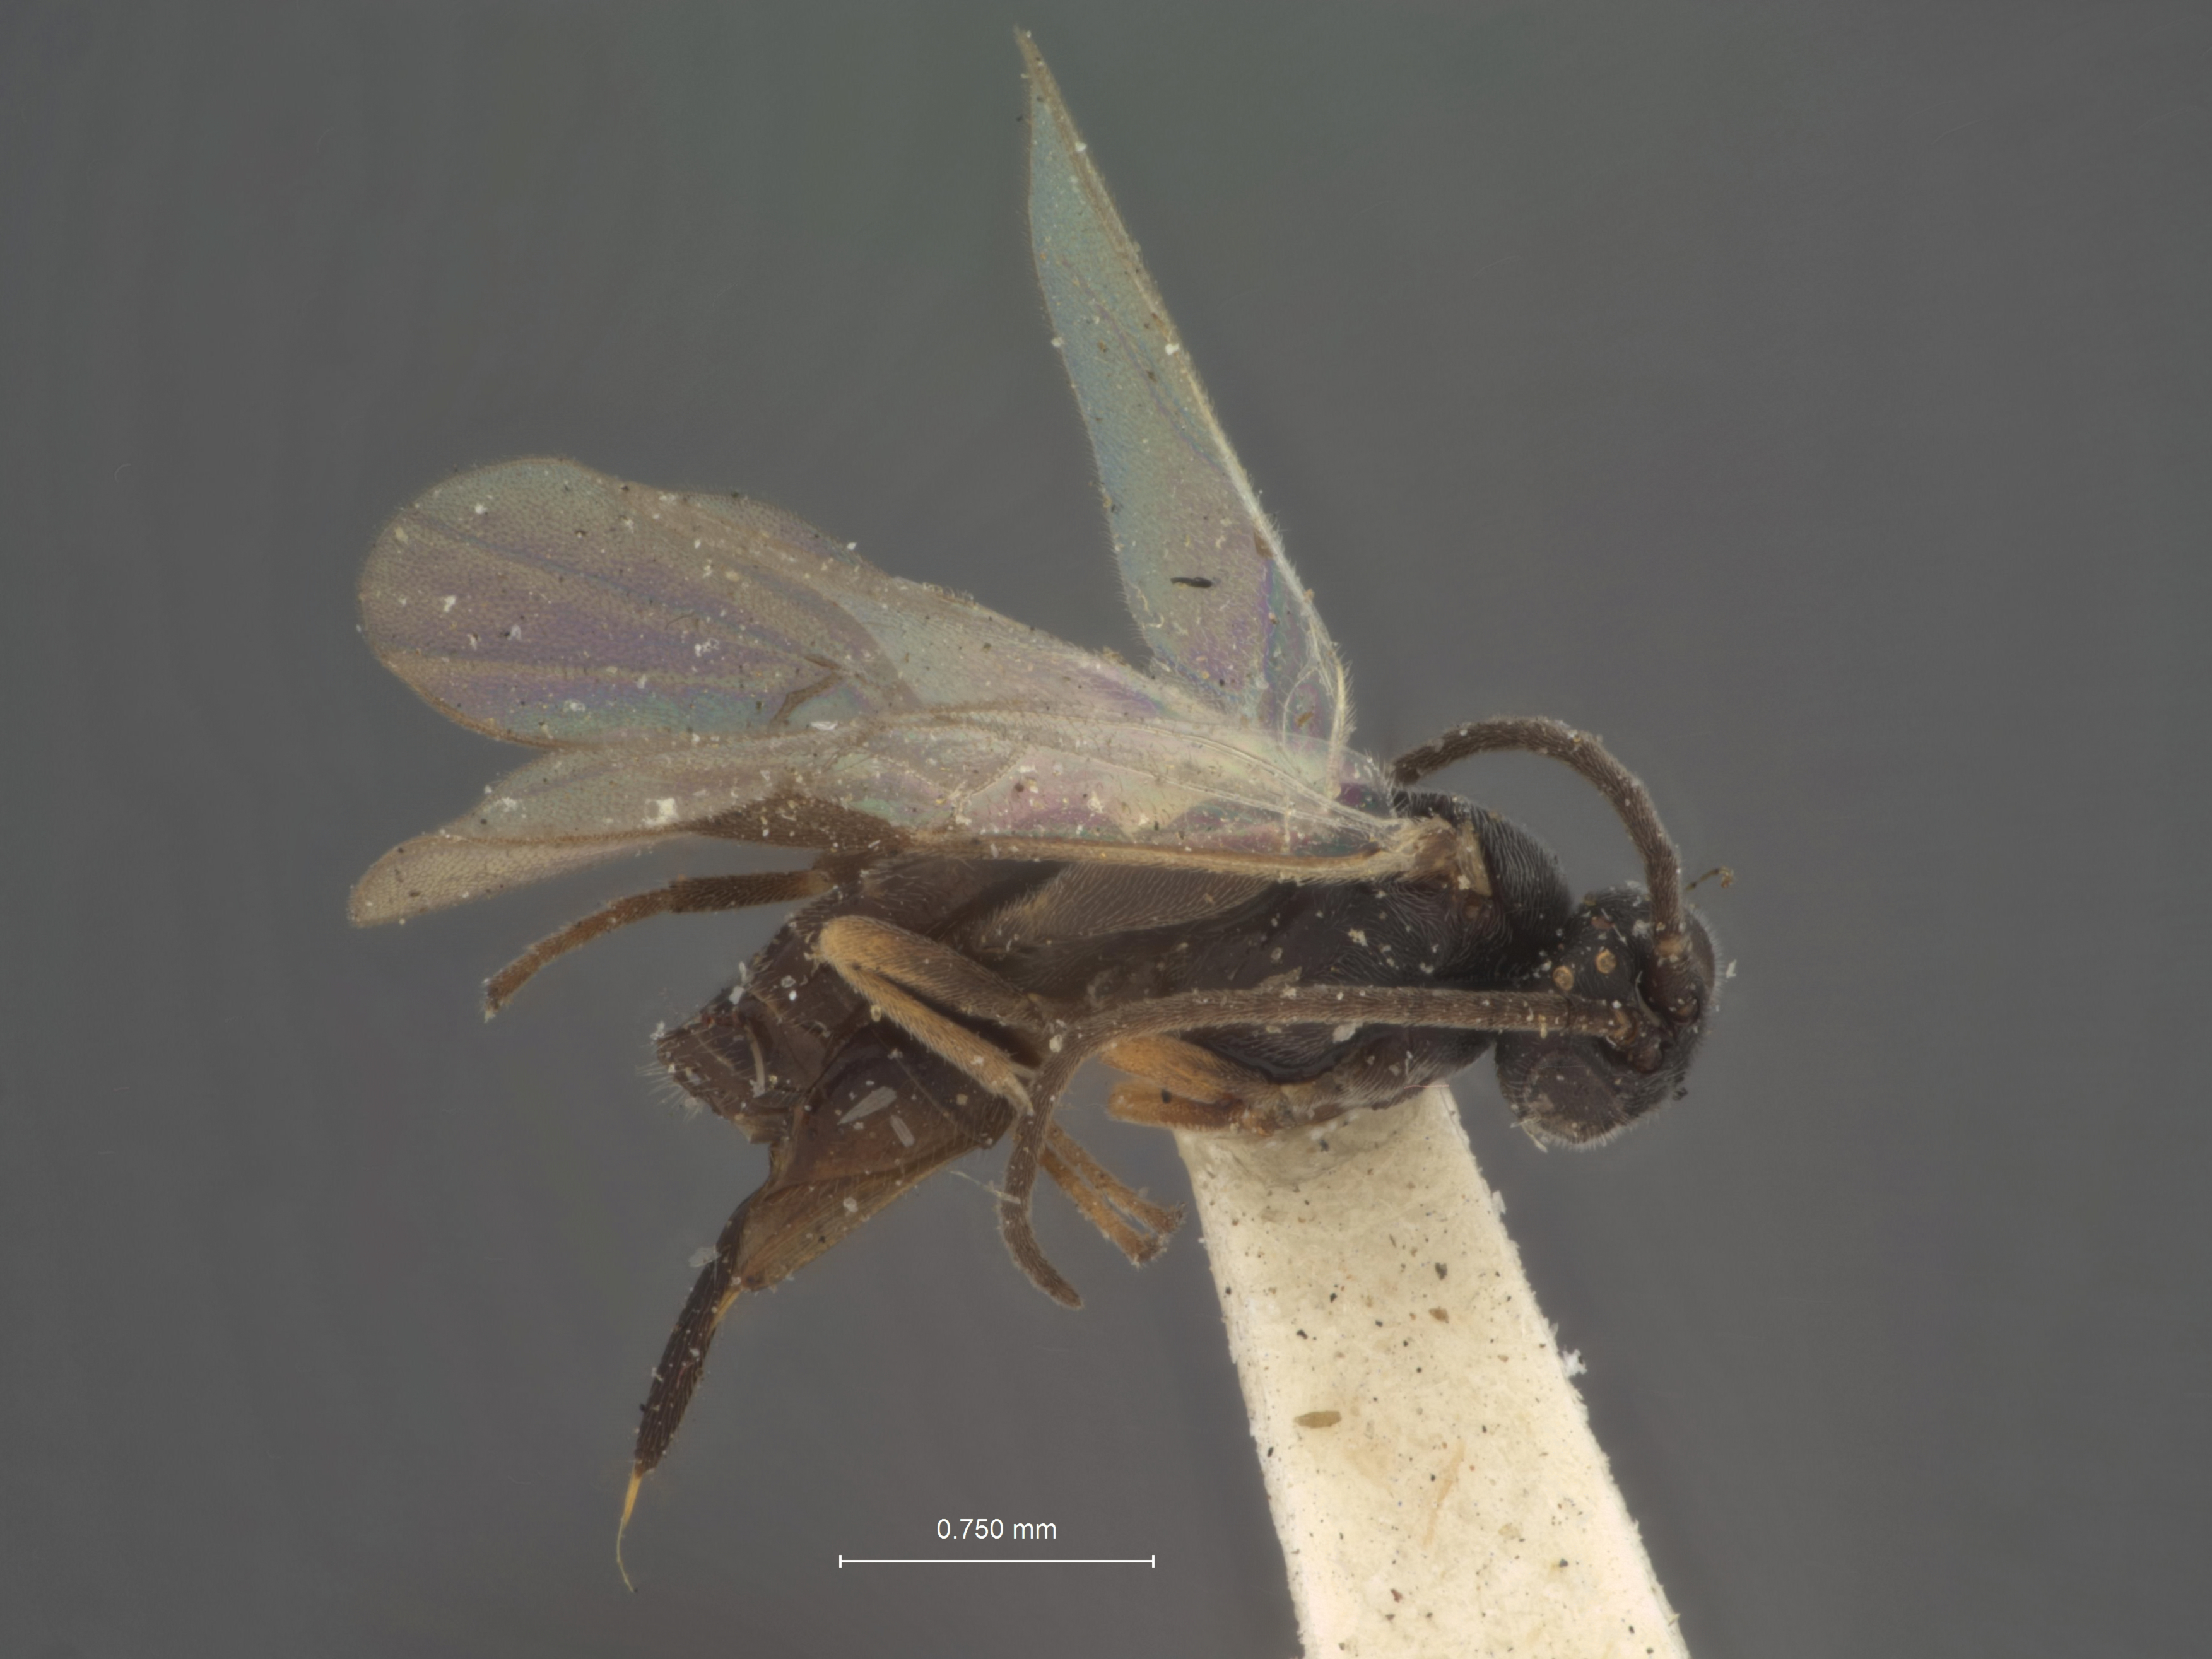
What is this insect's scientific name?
Apanteles housatannuckorum
